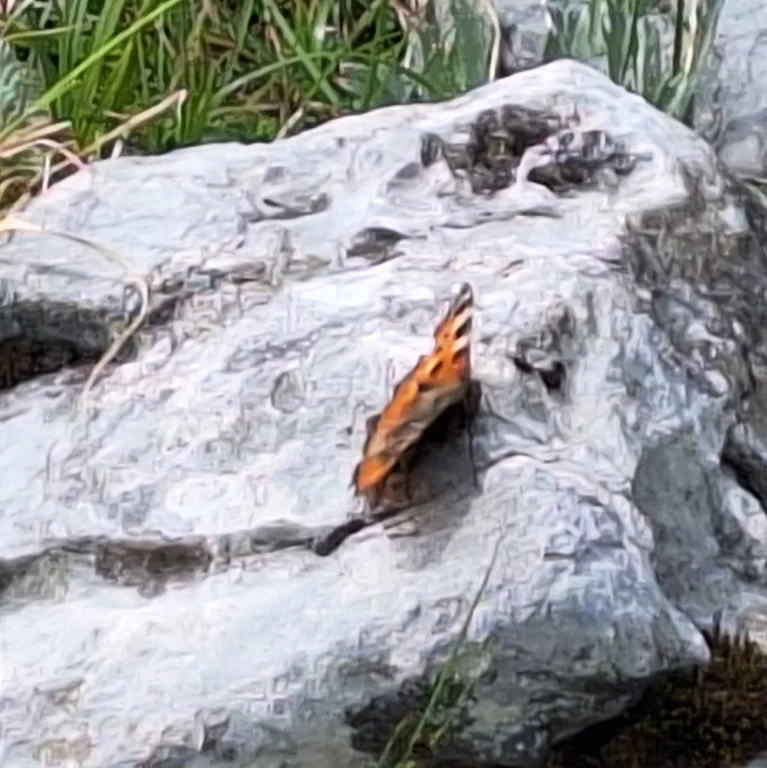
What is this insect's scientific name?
Aglais urticae
